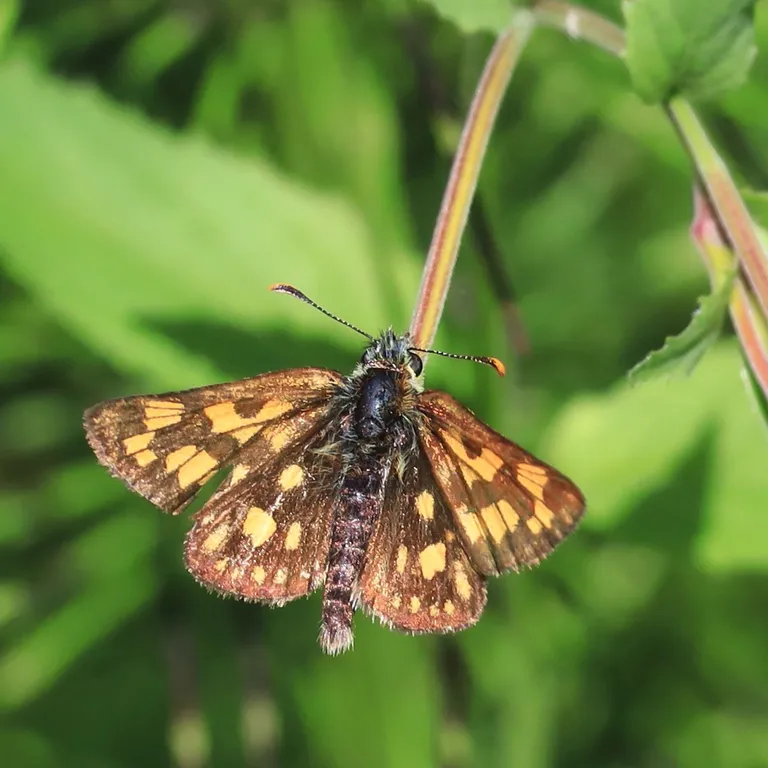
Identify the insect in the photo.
Carterocephalus palaemon
